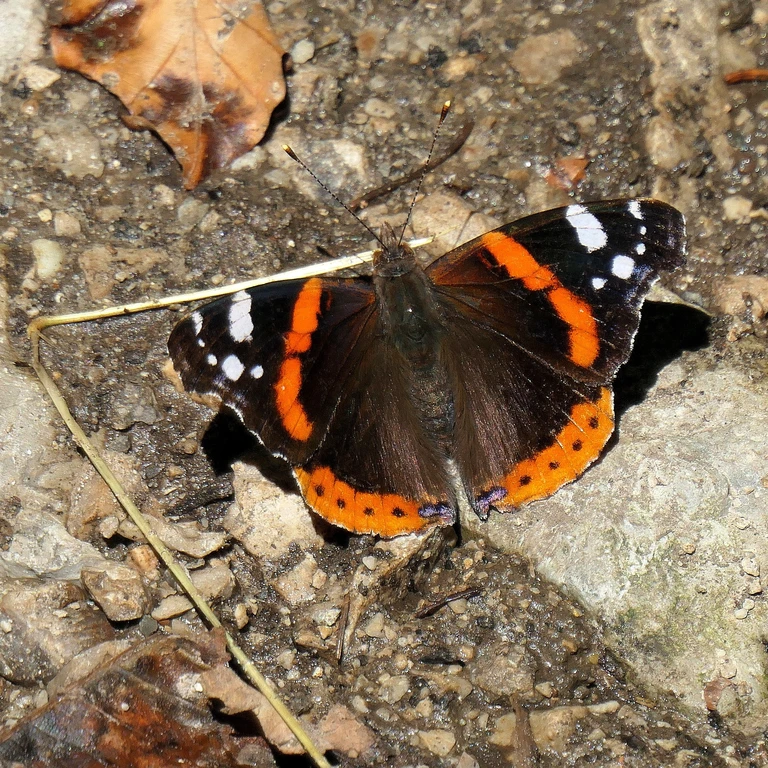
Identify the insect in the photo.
Vanessa atalanta
